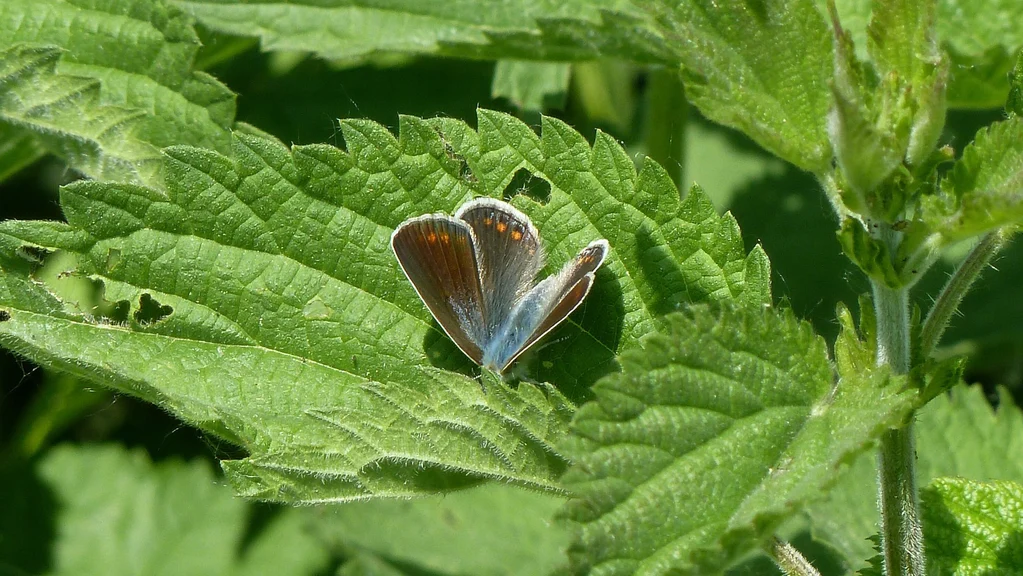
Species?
Polyommatus icarus
